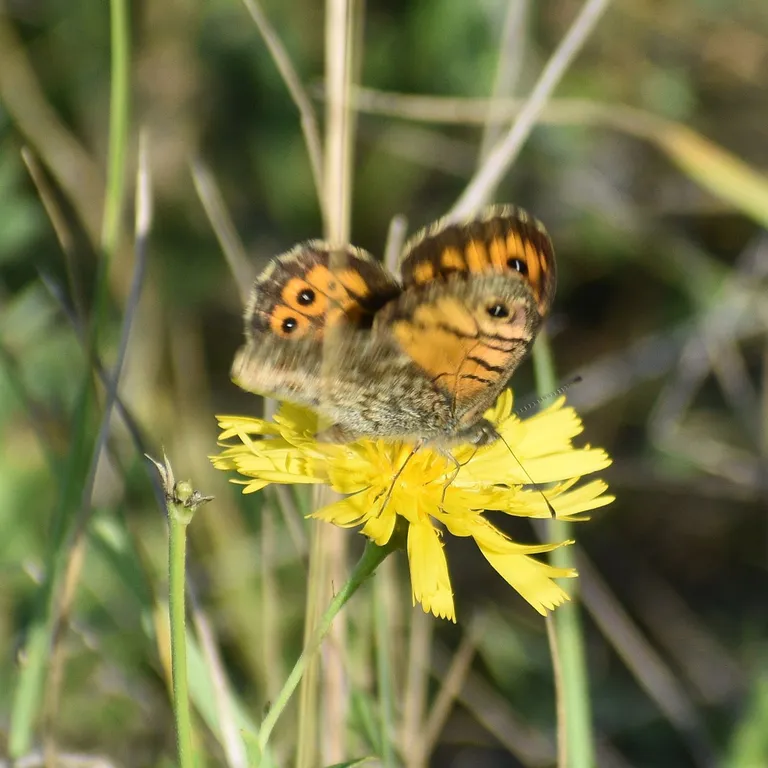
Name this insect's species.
Lasiommata megera (also Pararge megera)
